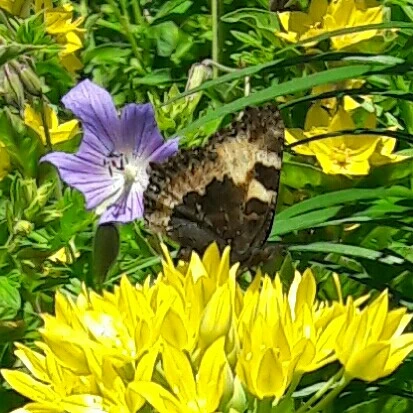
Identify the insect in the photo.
Aglais urticae
